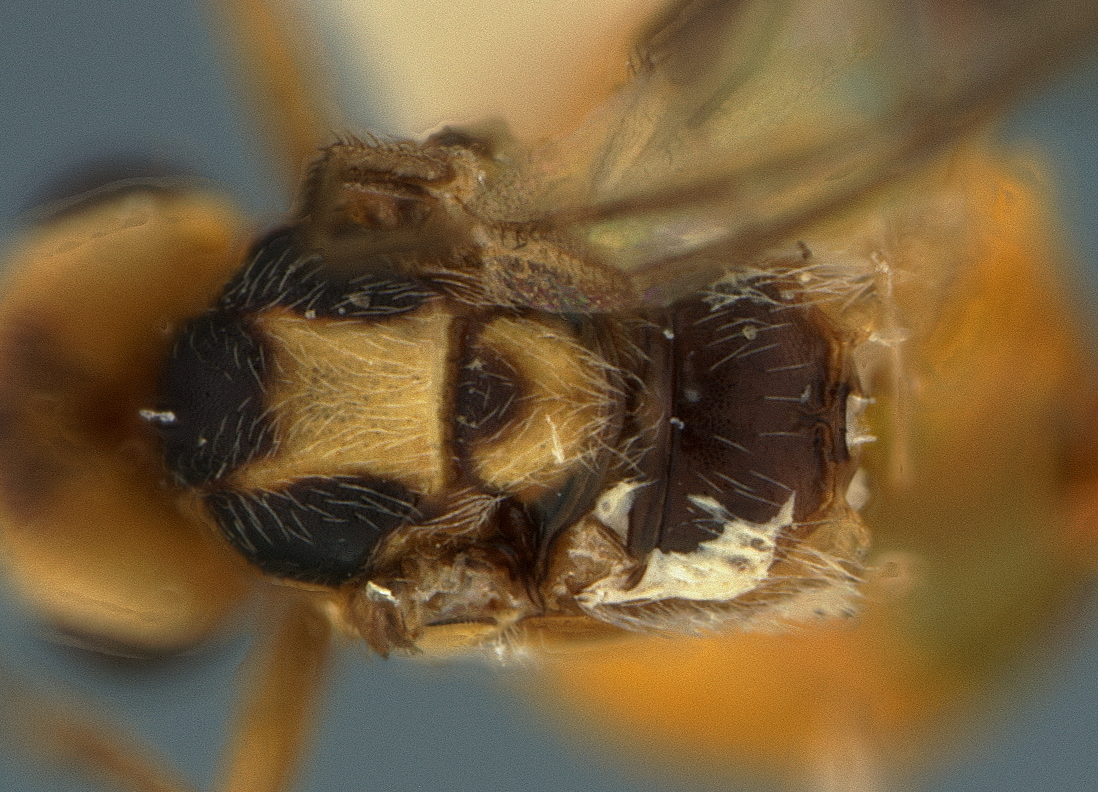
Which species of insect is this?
Microbracon luteiceps
